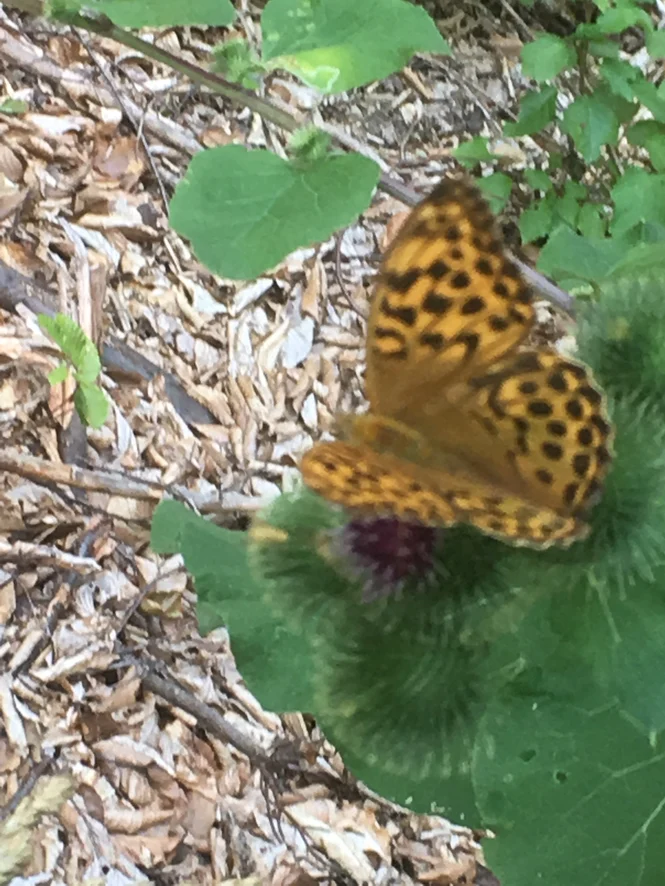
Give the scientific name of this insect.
Argynnis paphia
